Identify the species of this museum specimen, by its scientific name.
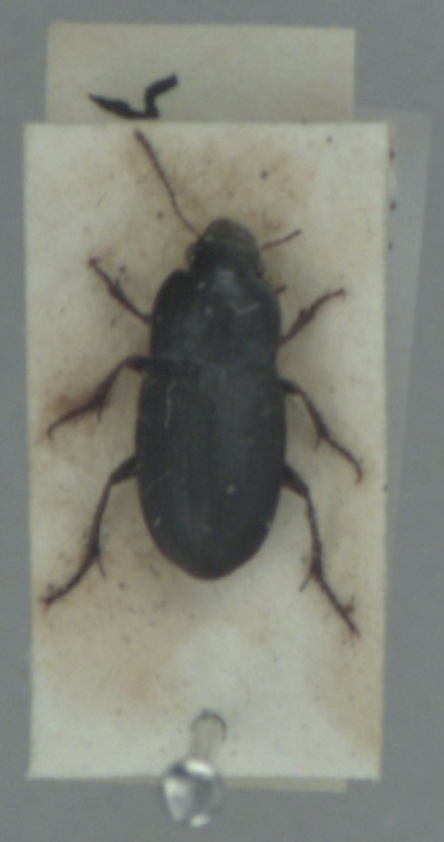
Harpalus anxius
